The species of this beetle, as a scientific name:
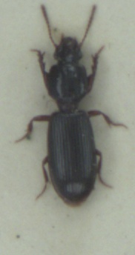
Clivina fossor
